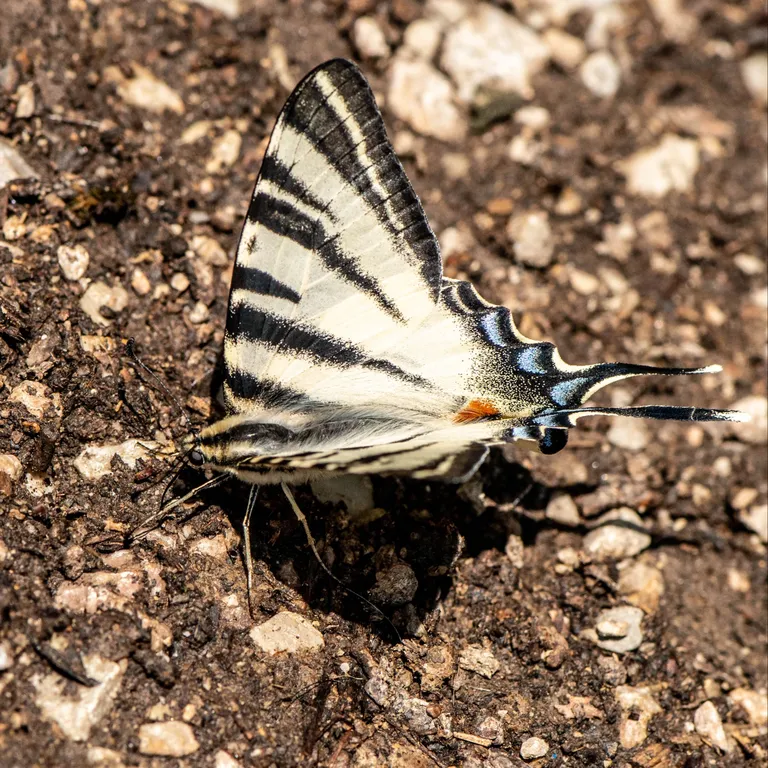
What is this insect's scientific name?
Iphiclides podalirius
